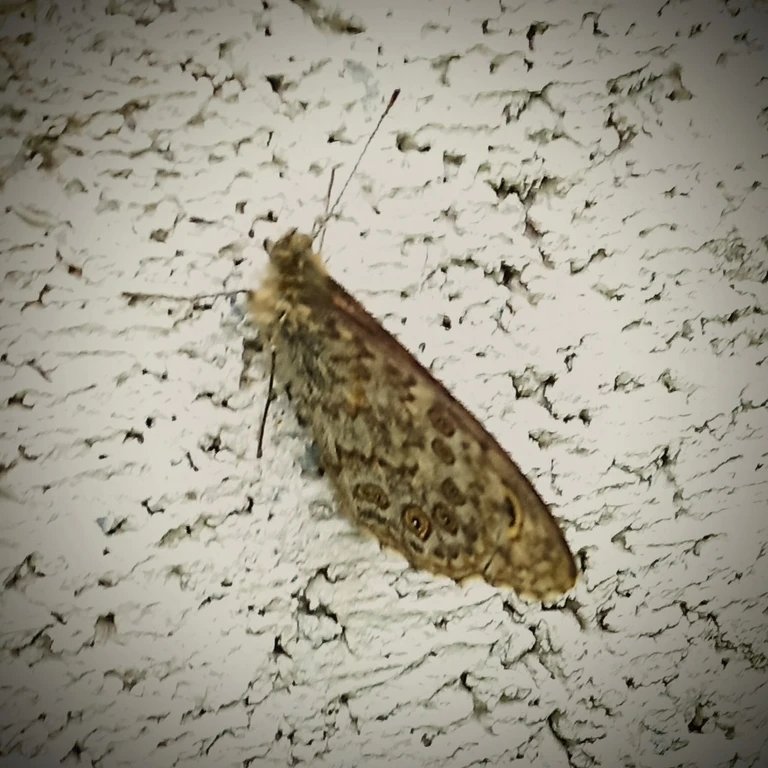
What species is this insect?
Lasiommata megera (also Pararge megera)
